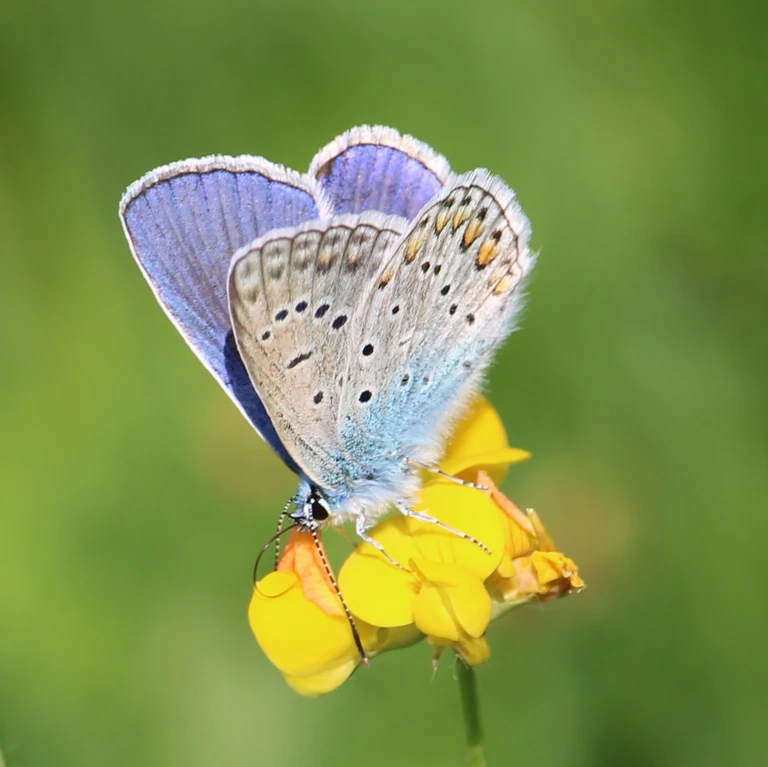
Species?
Polyommatus icarus
